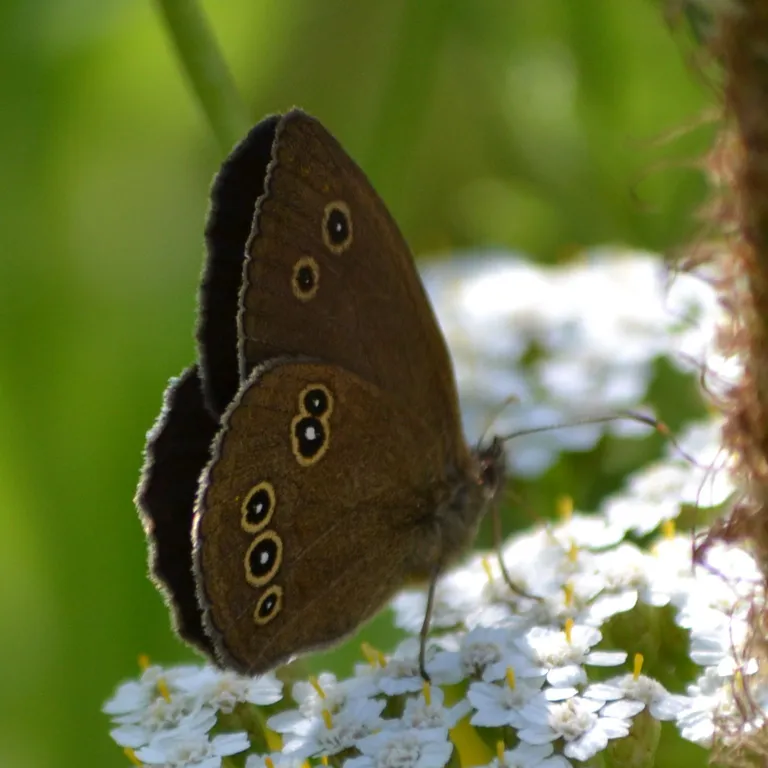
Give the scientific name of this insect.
Aphantopus hyperantus
